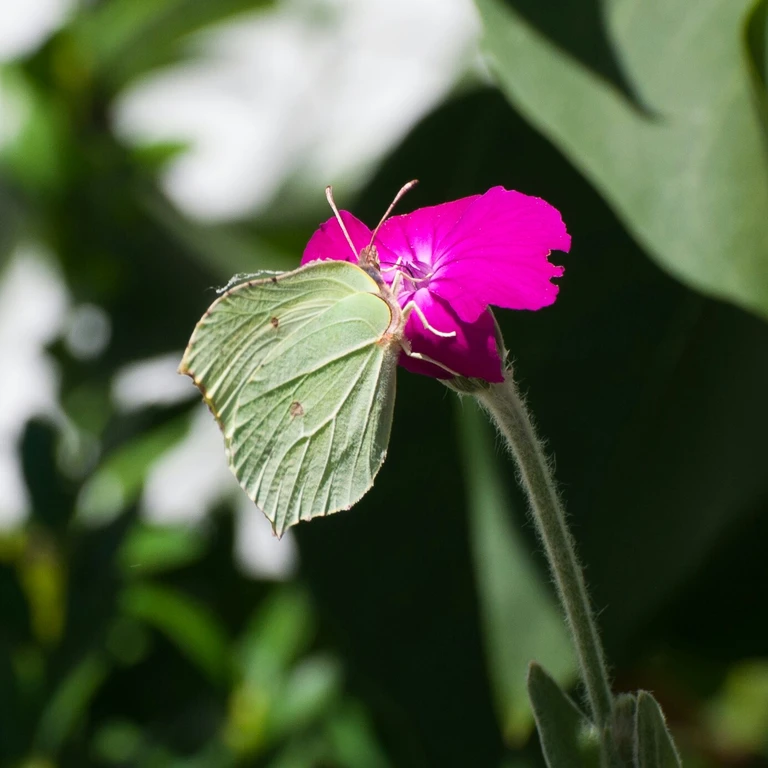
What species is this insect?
Gonepteryx rhamni
